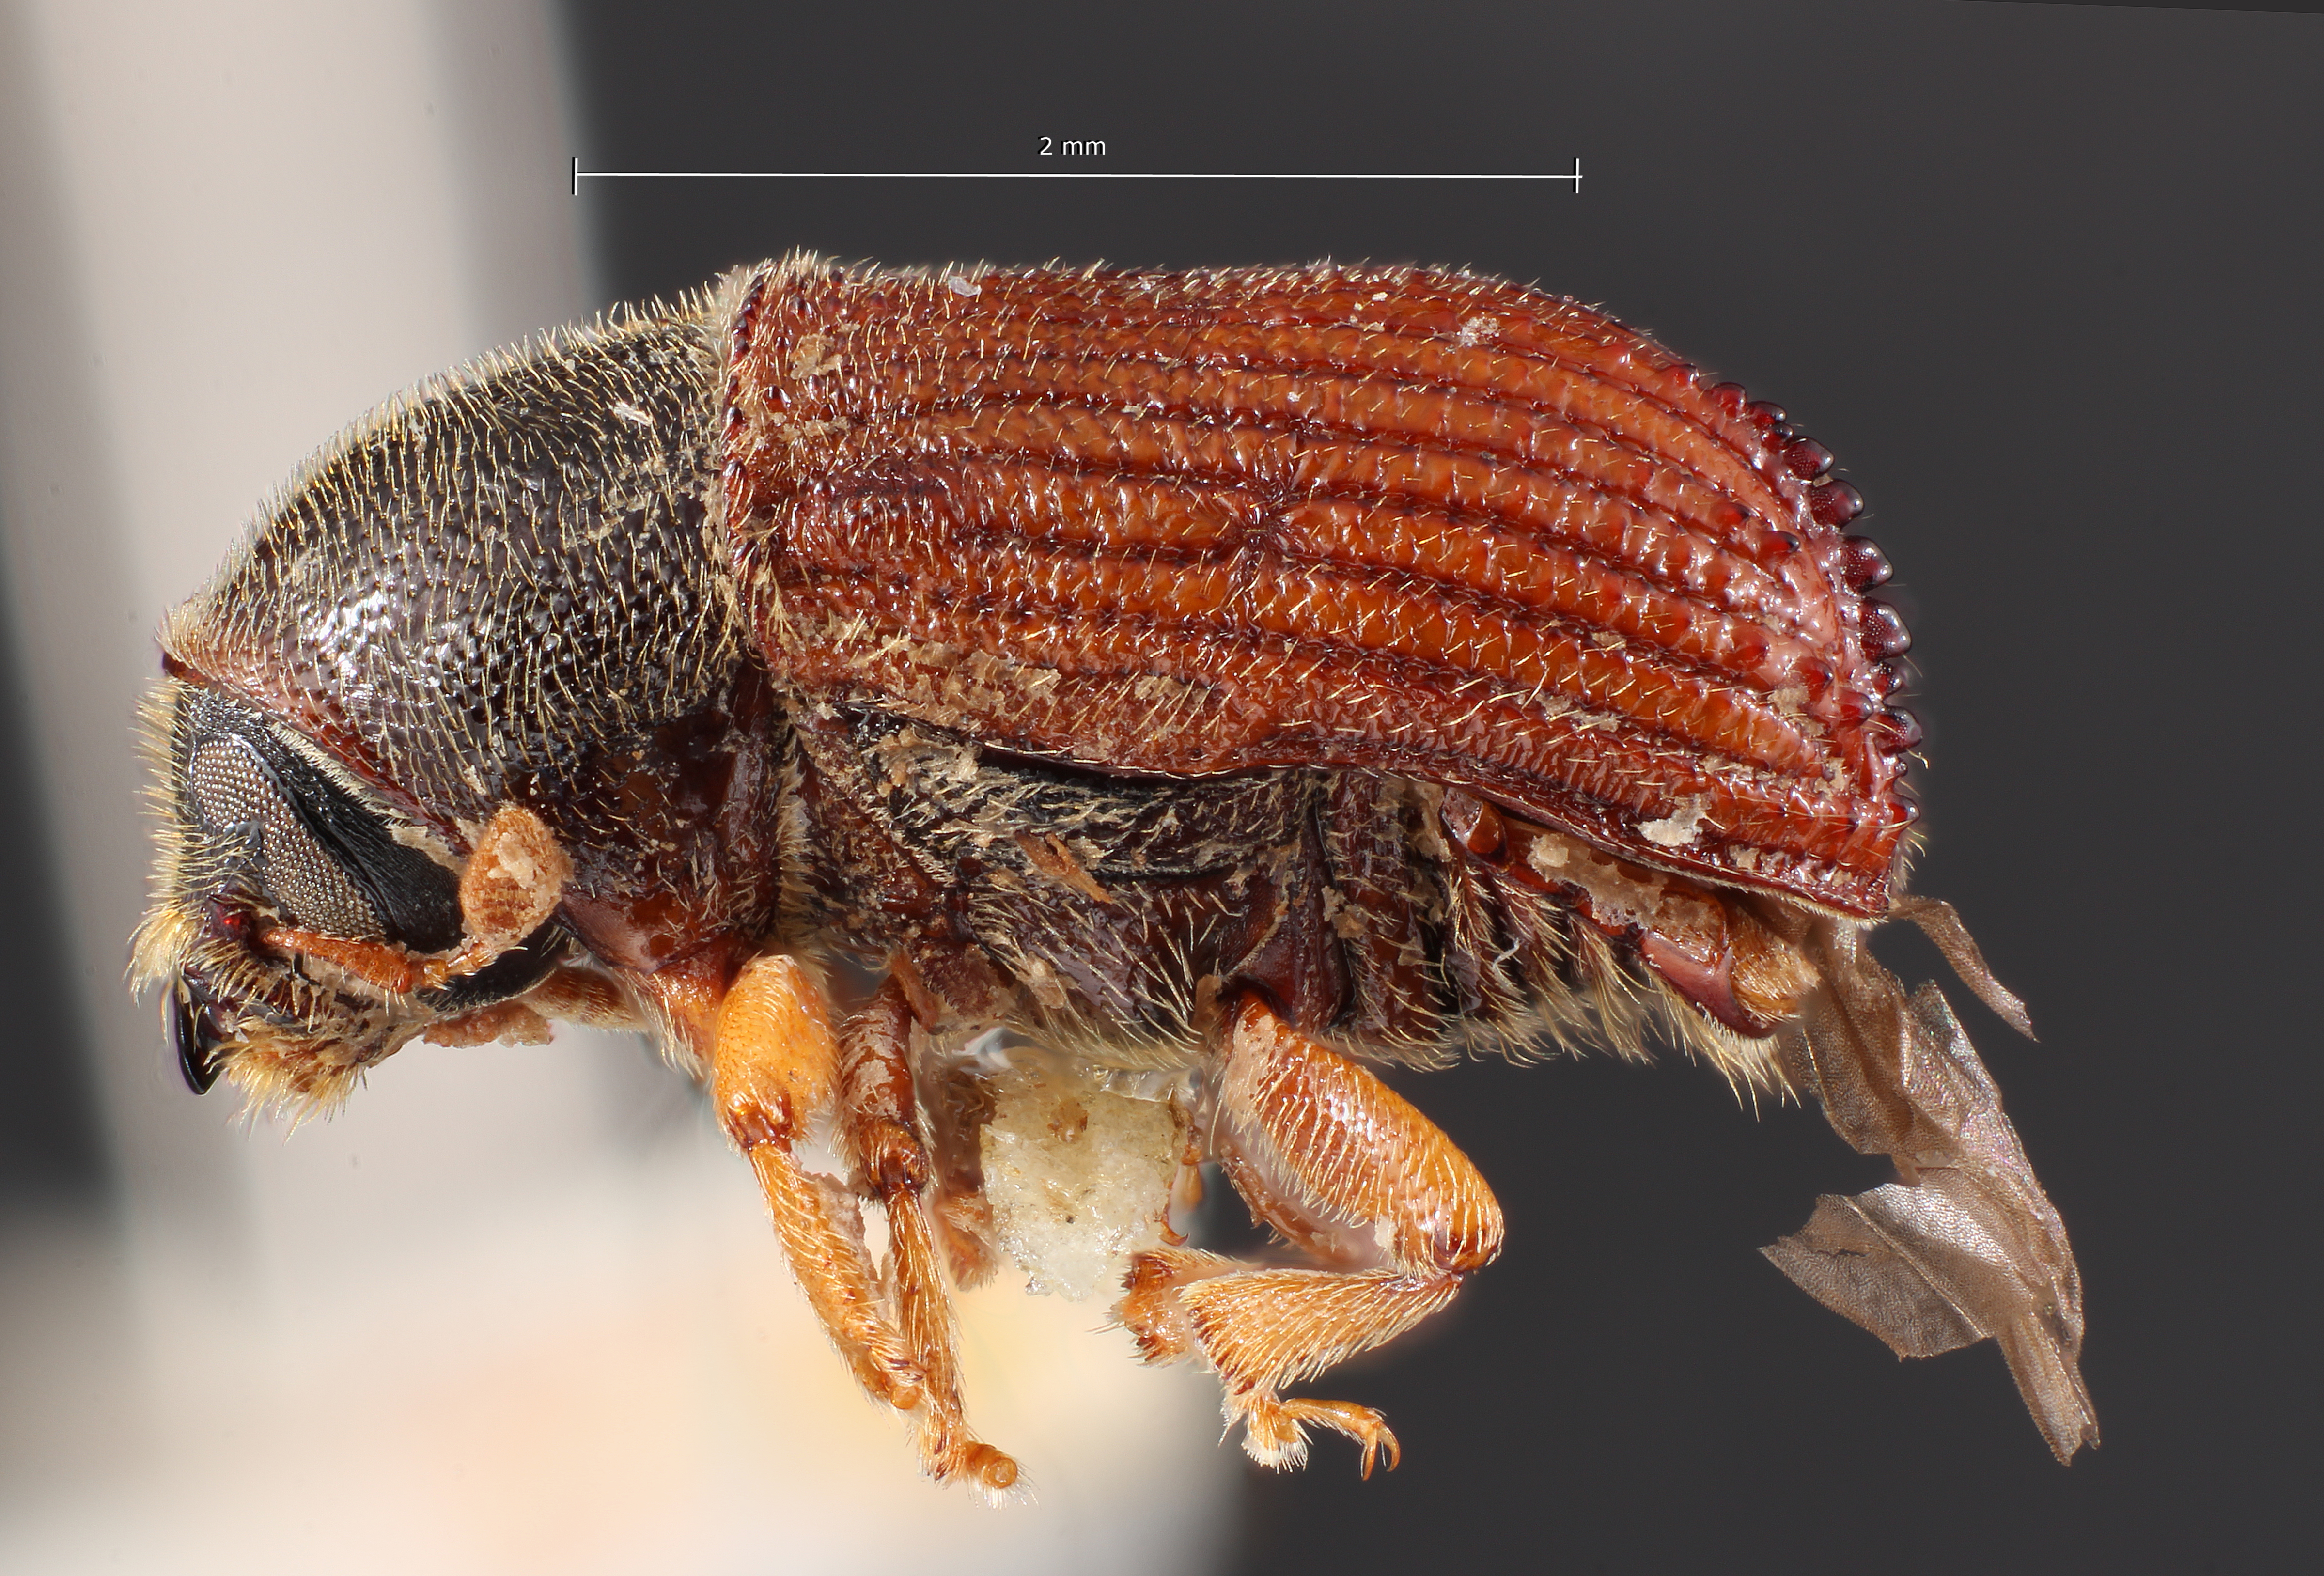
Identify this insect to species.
Phloeosinus squamosus
